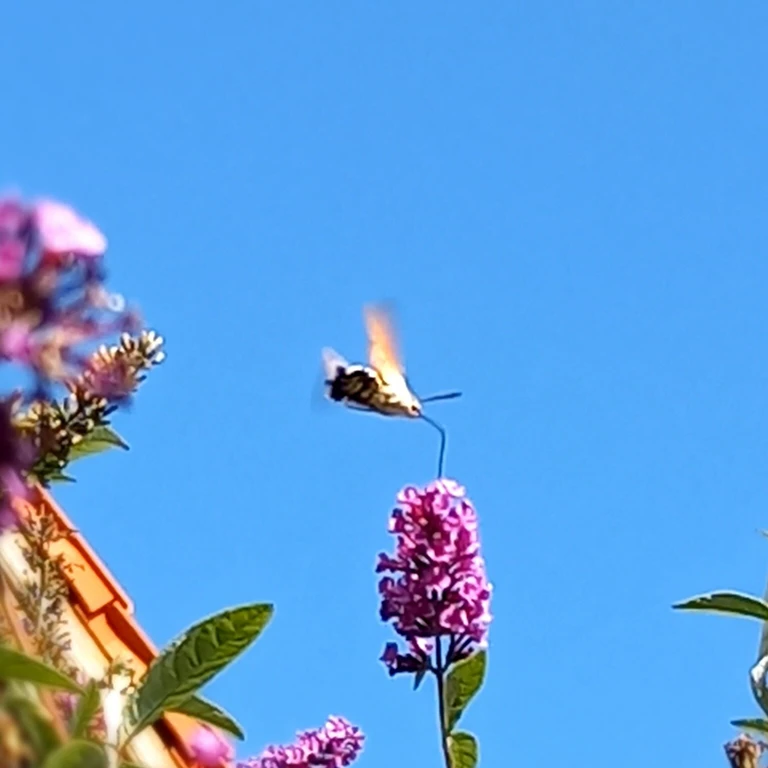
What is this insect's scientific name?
Macroglossum stellatarum
